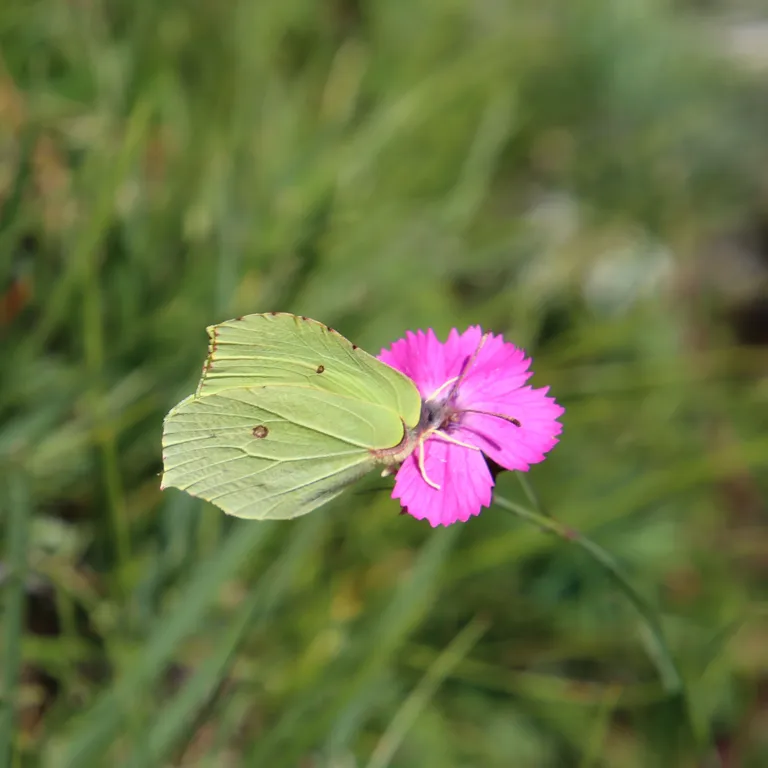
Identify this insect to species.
Gonepteryx rhamni
